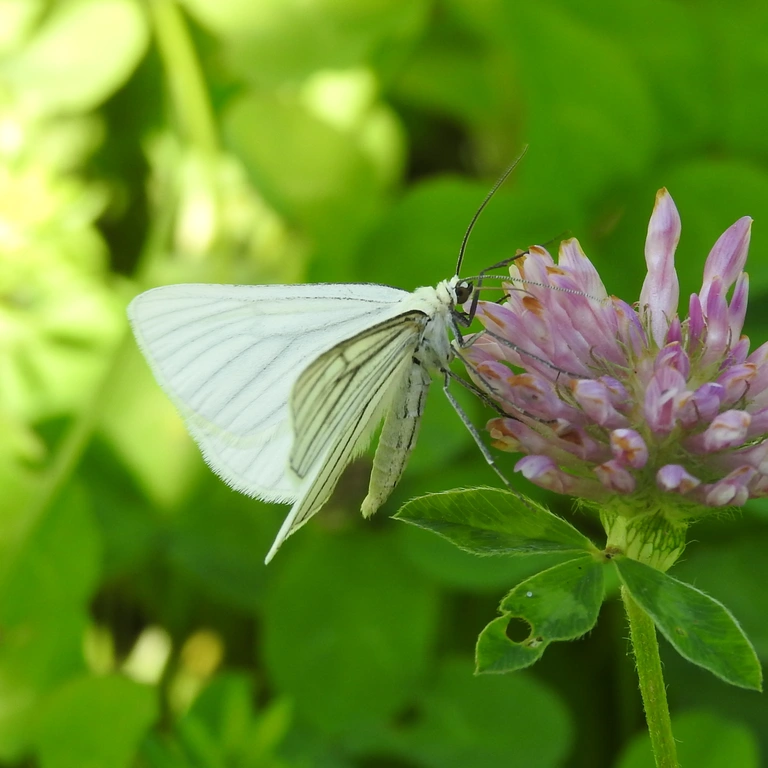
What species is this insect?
Siona lineata
